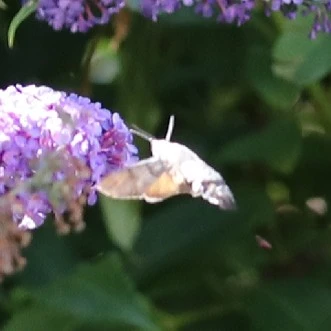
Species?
Macroglossum stellatarum
